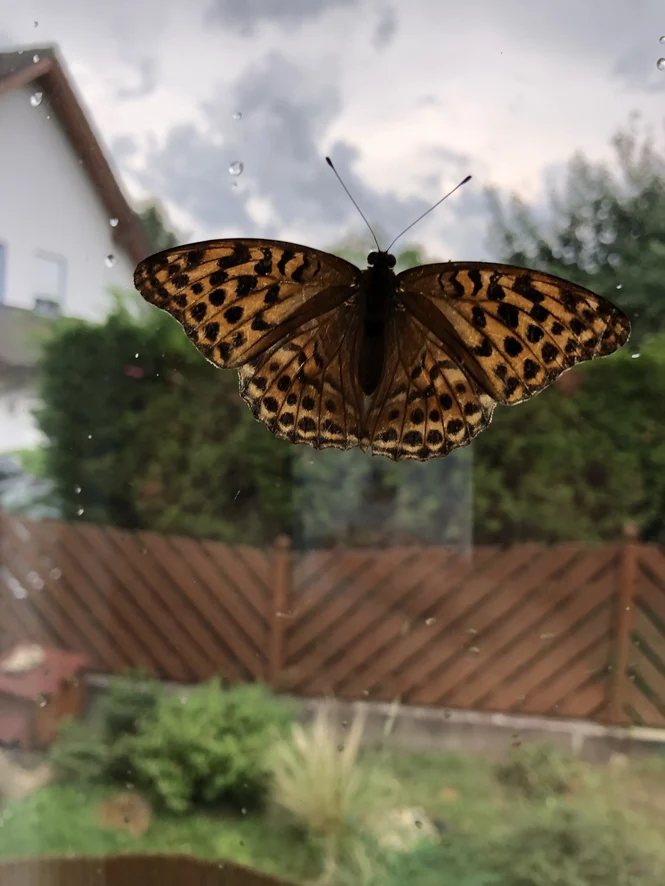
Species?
Argynnis paphia
